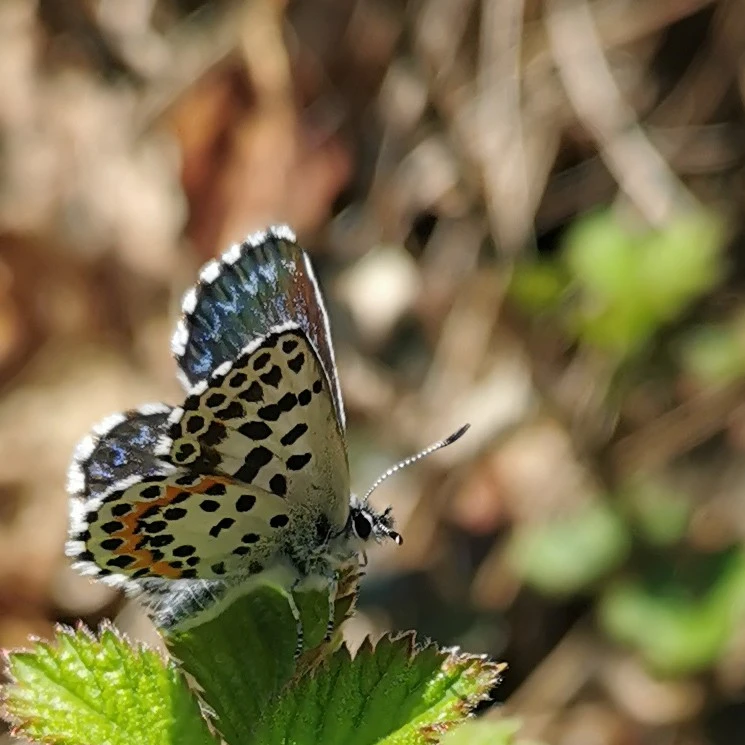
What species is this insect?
Scolitantides orion
